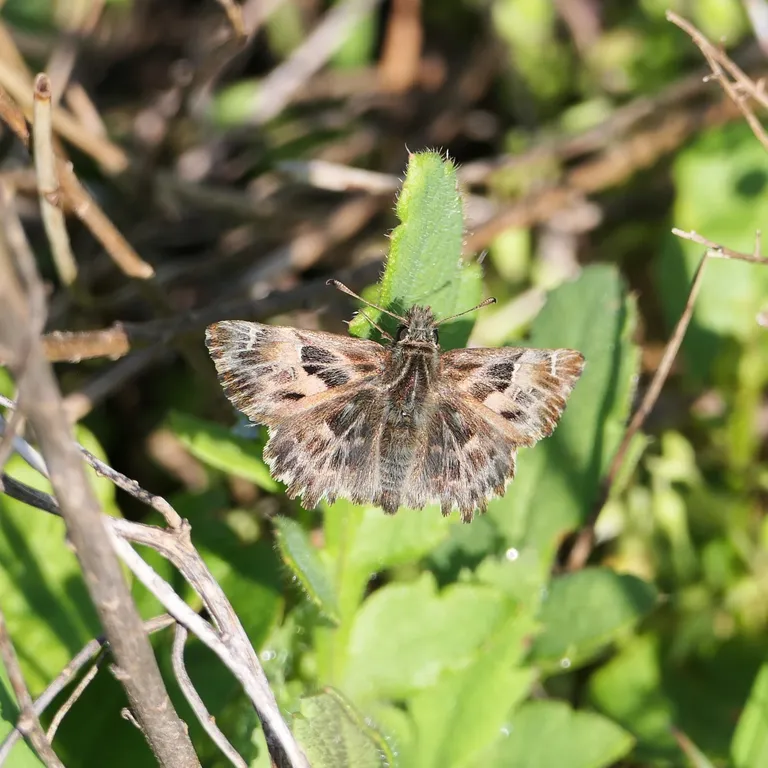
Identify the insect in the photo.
Carcharodus alceae
